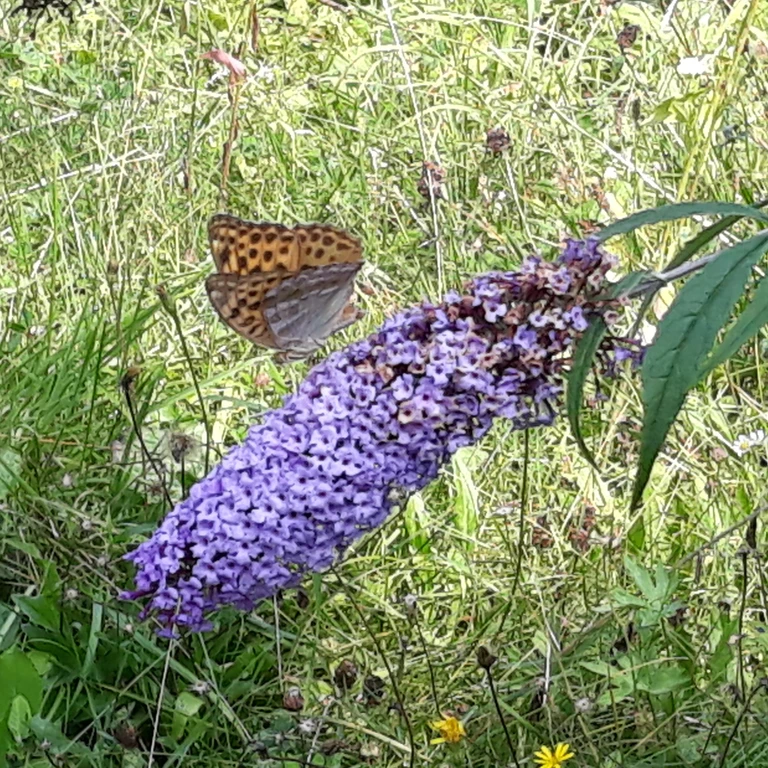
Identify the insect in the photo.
Argynnis paphia
